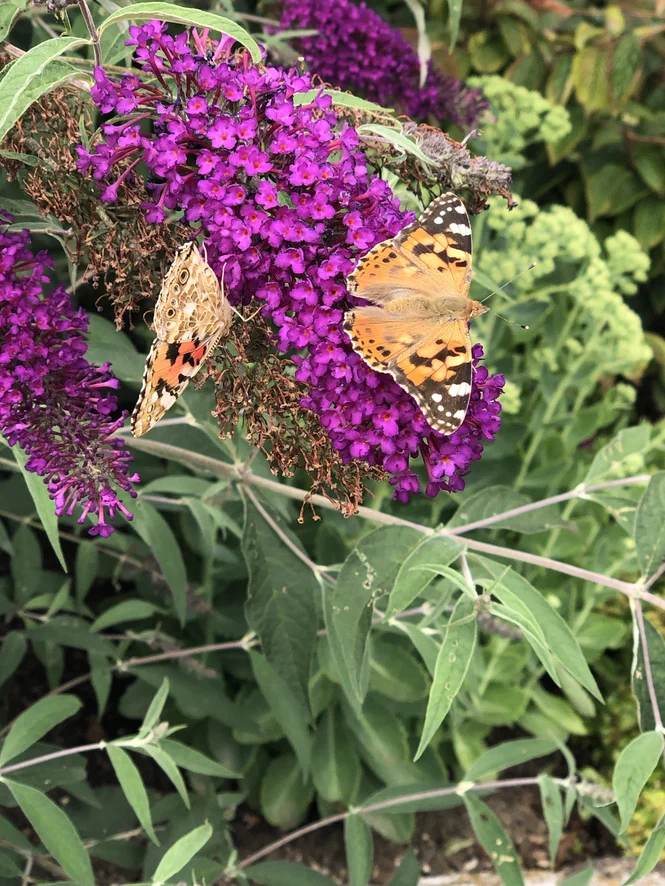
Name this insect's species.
Vanessa cardui
